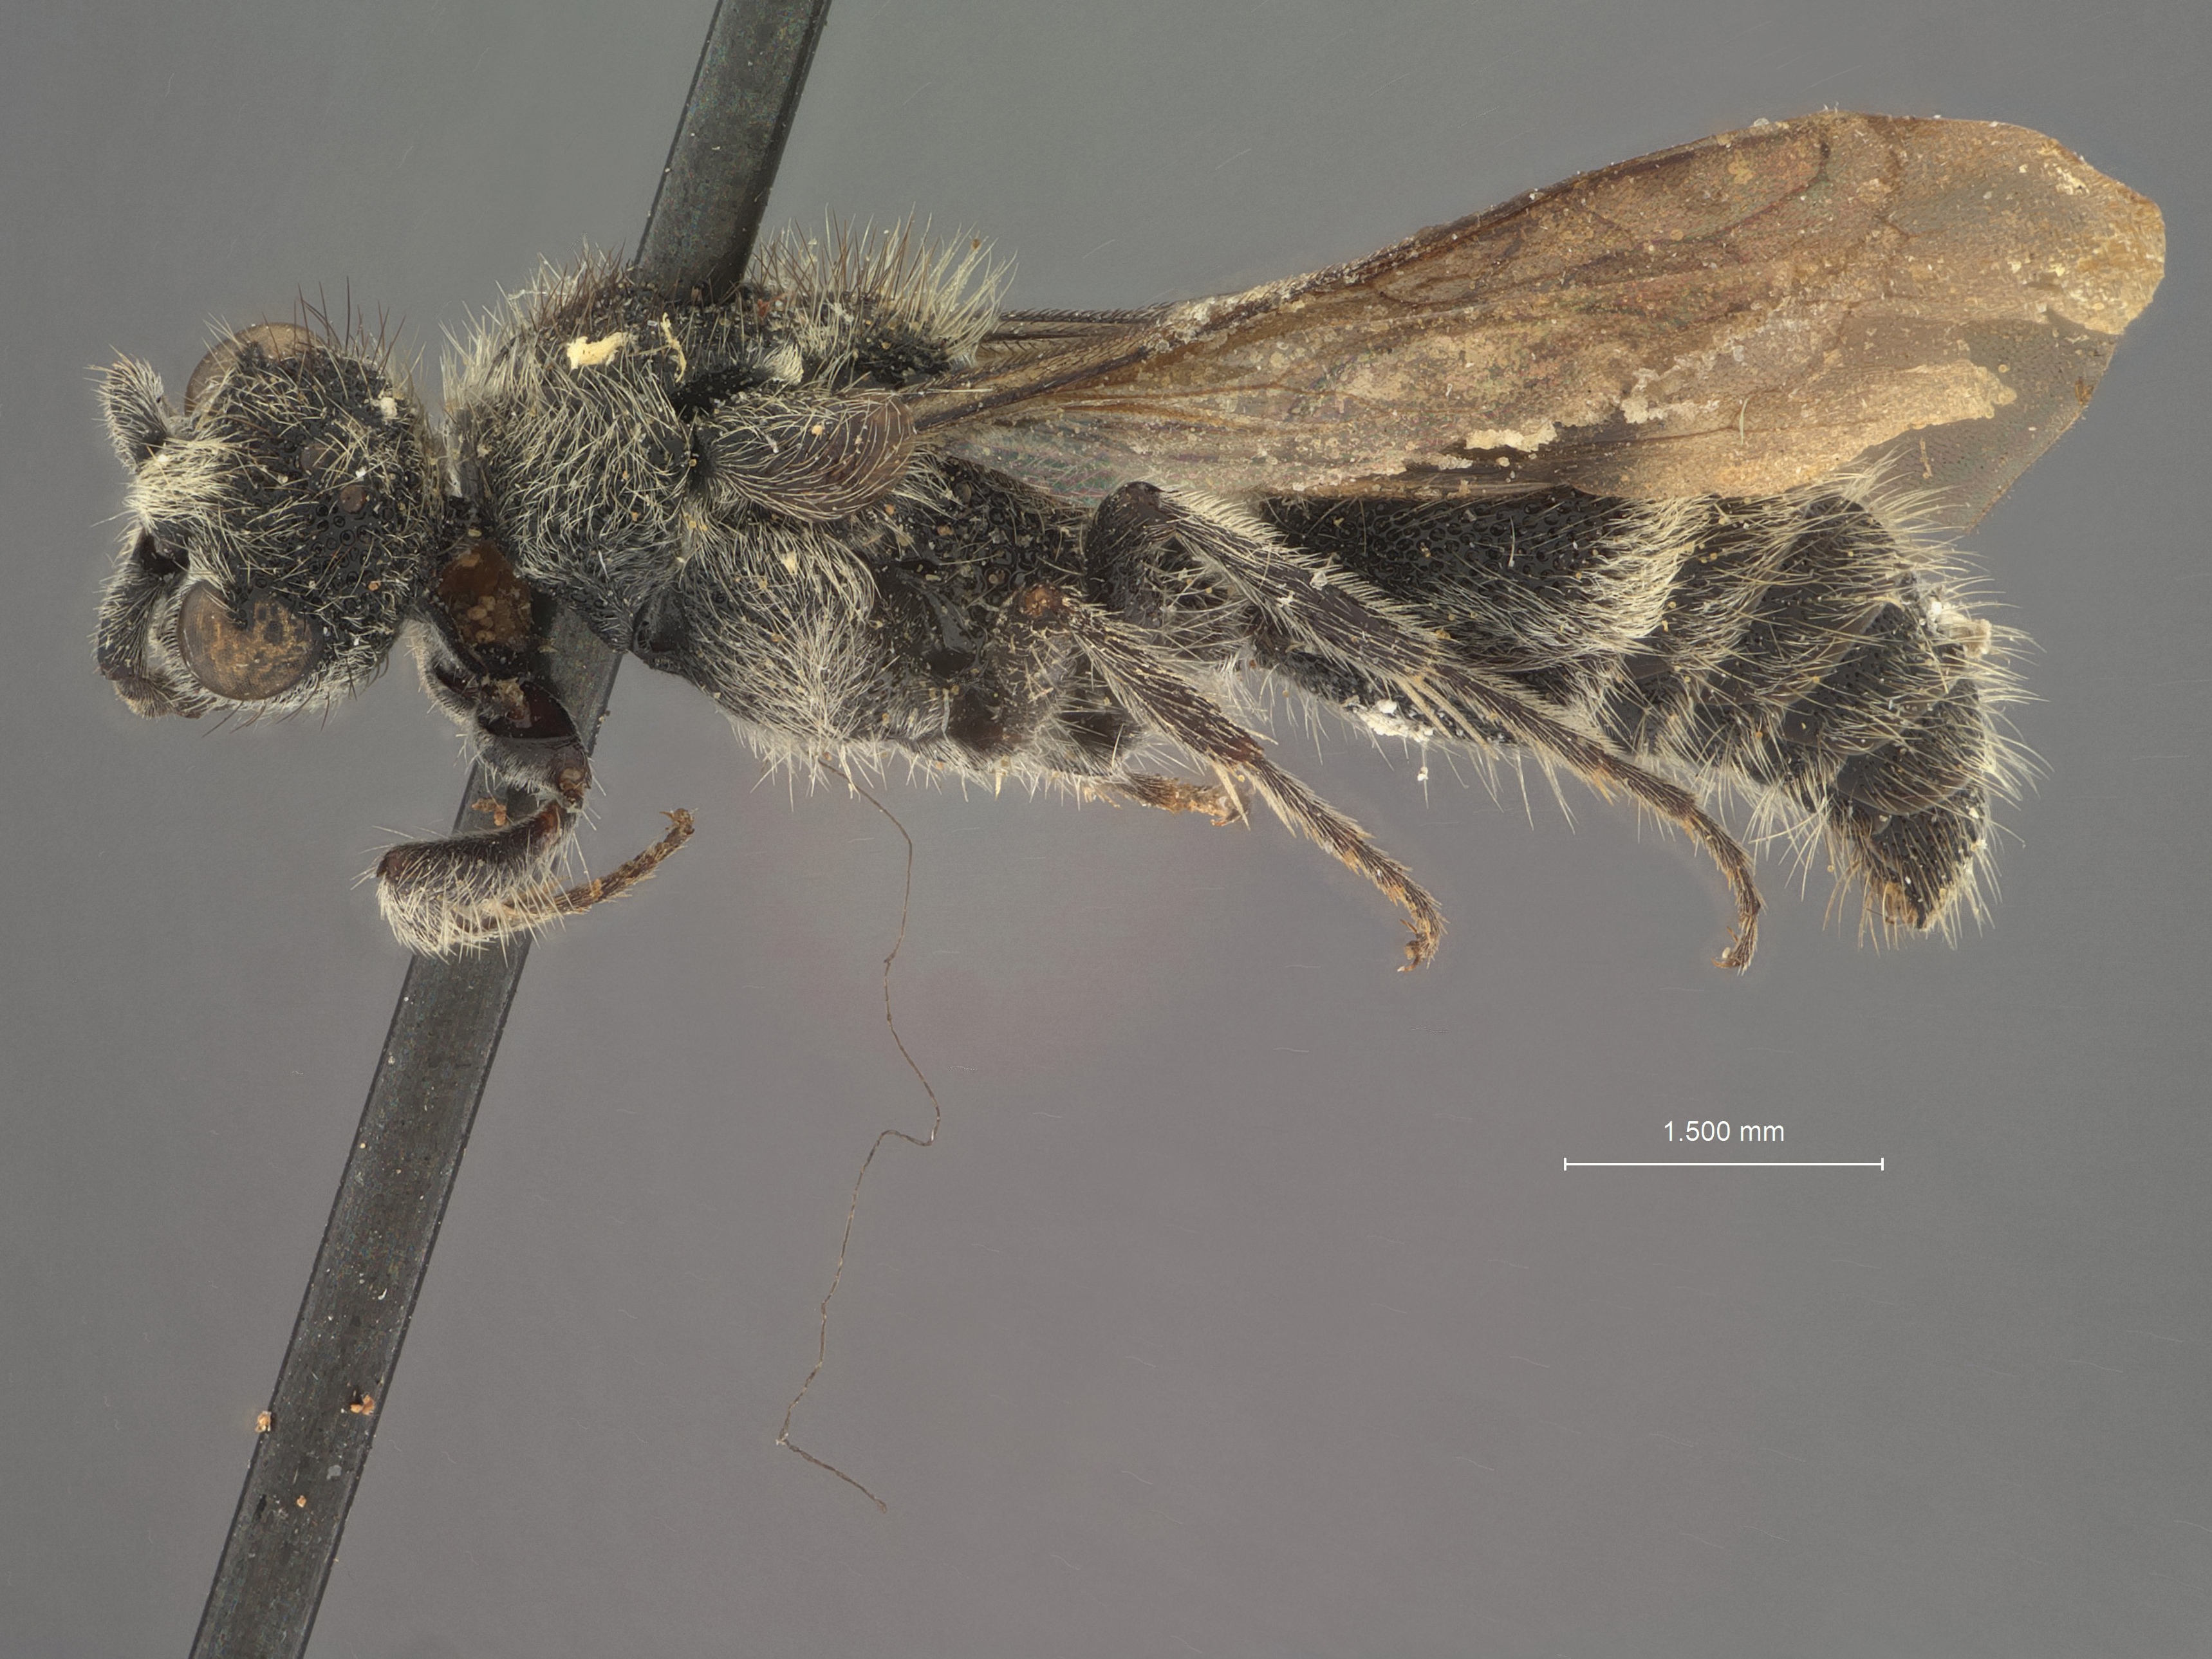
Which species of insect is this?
Ephuta grisea
